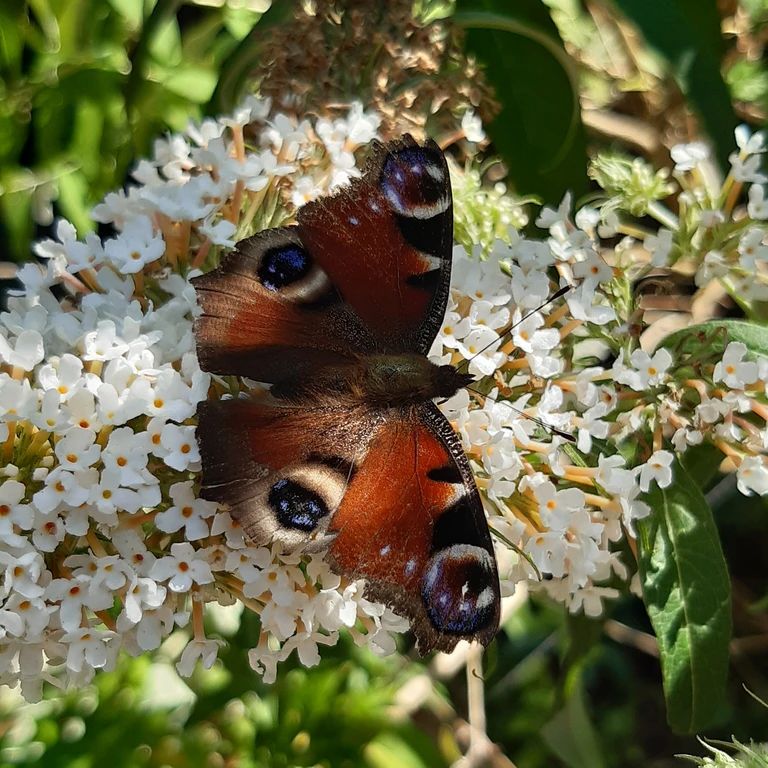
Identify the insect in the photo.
Aglais io
